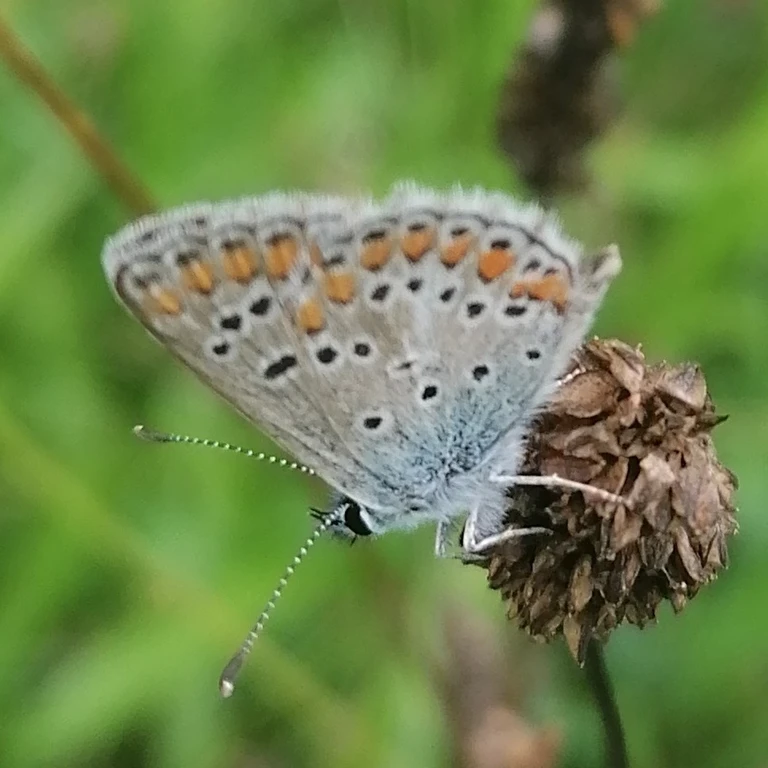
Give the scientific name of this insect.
Aricia agestis/artaxerxes
